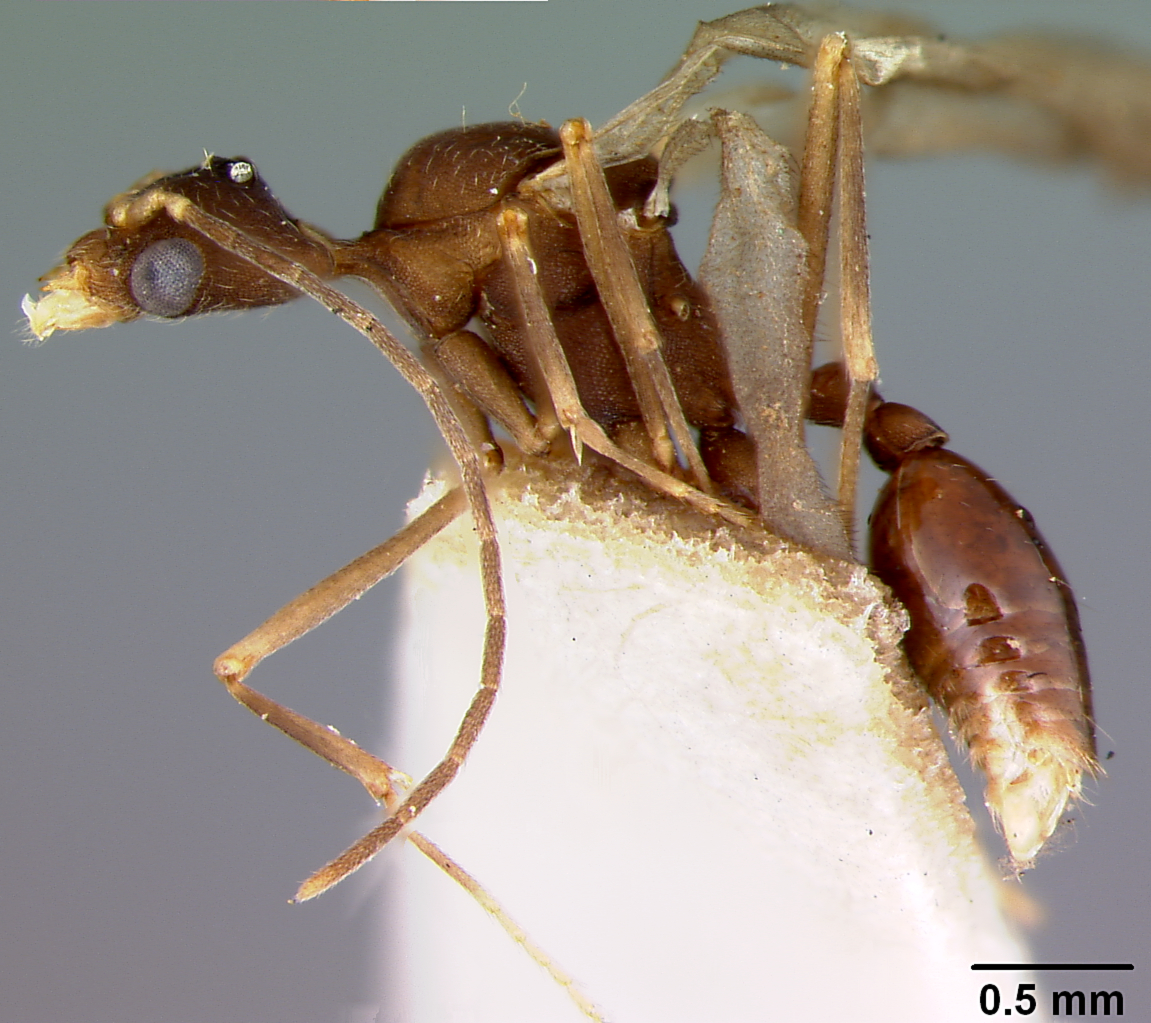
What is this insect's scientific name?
Strumigenys nidifex
